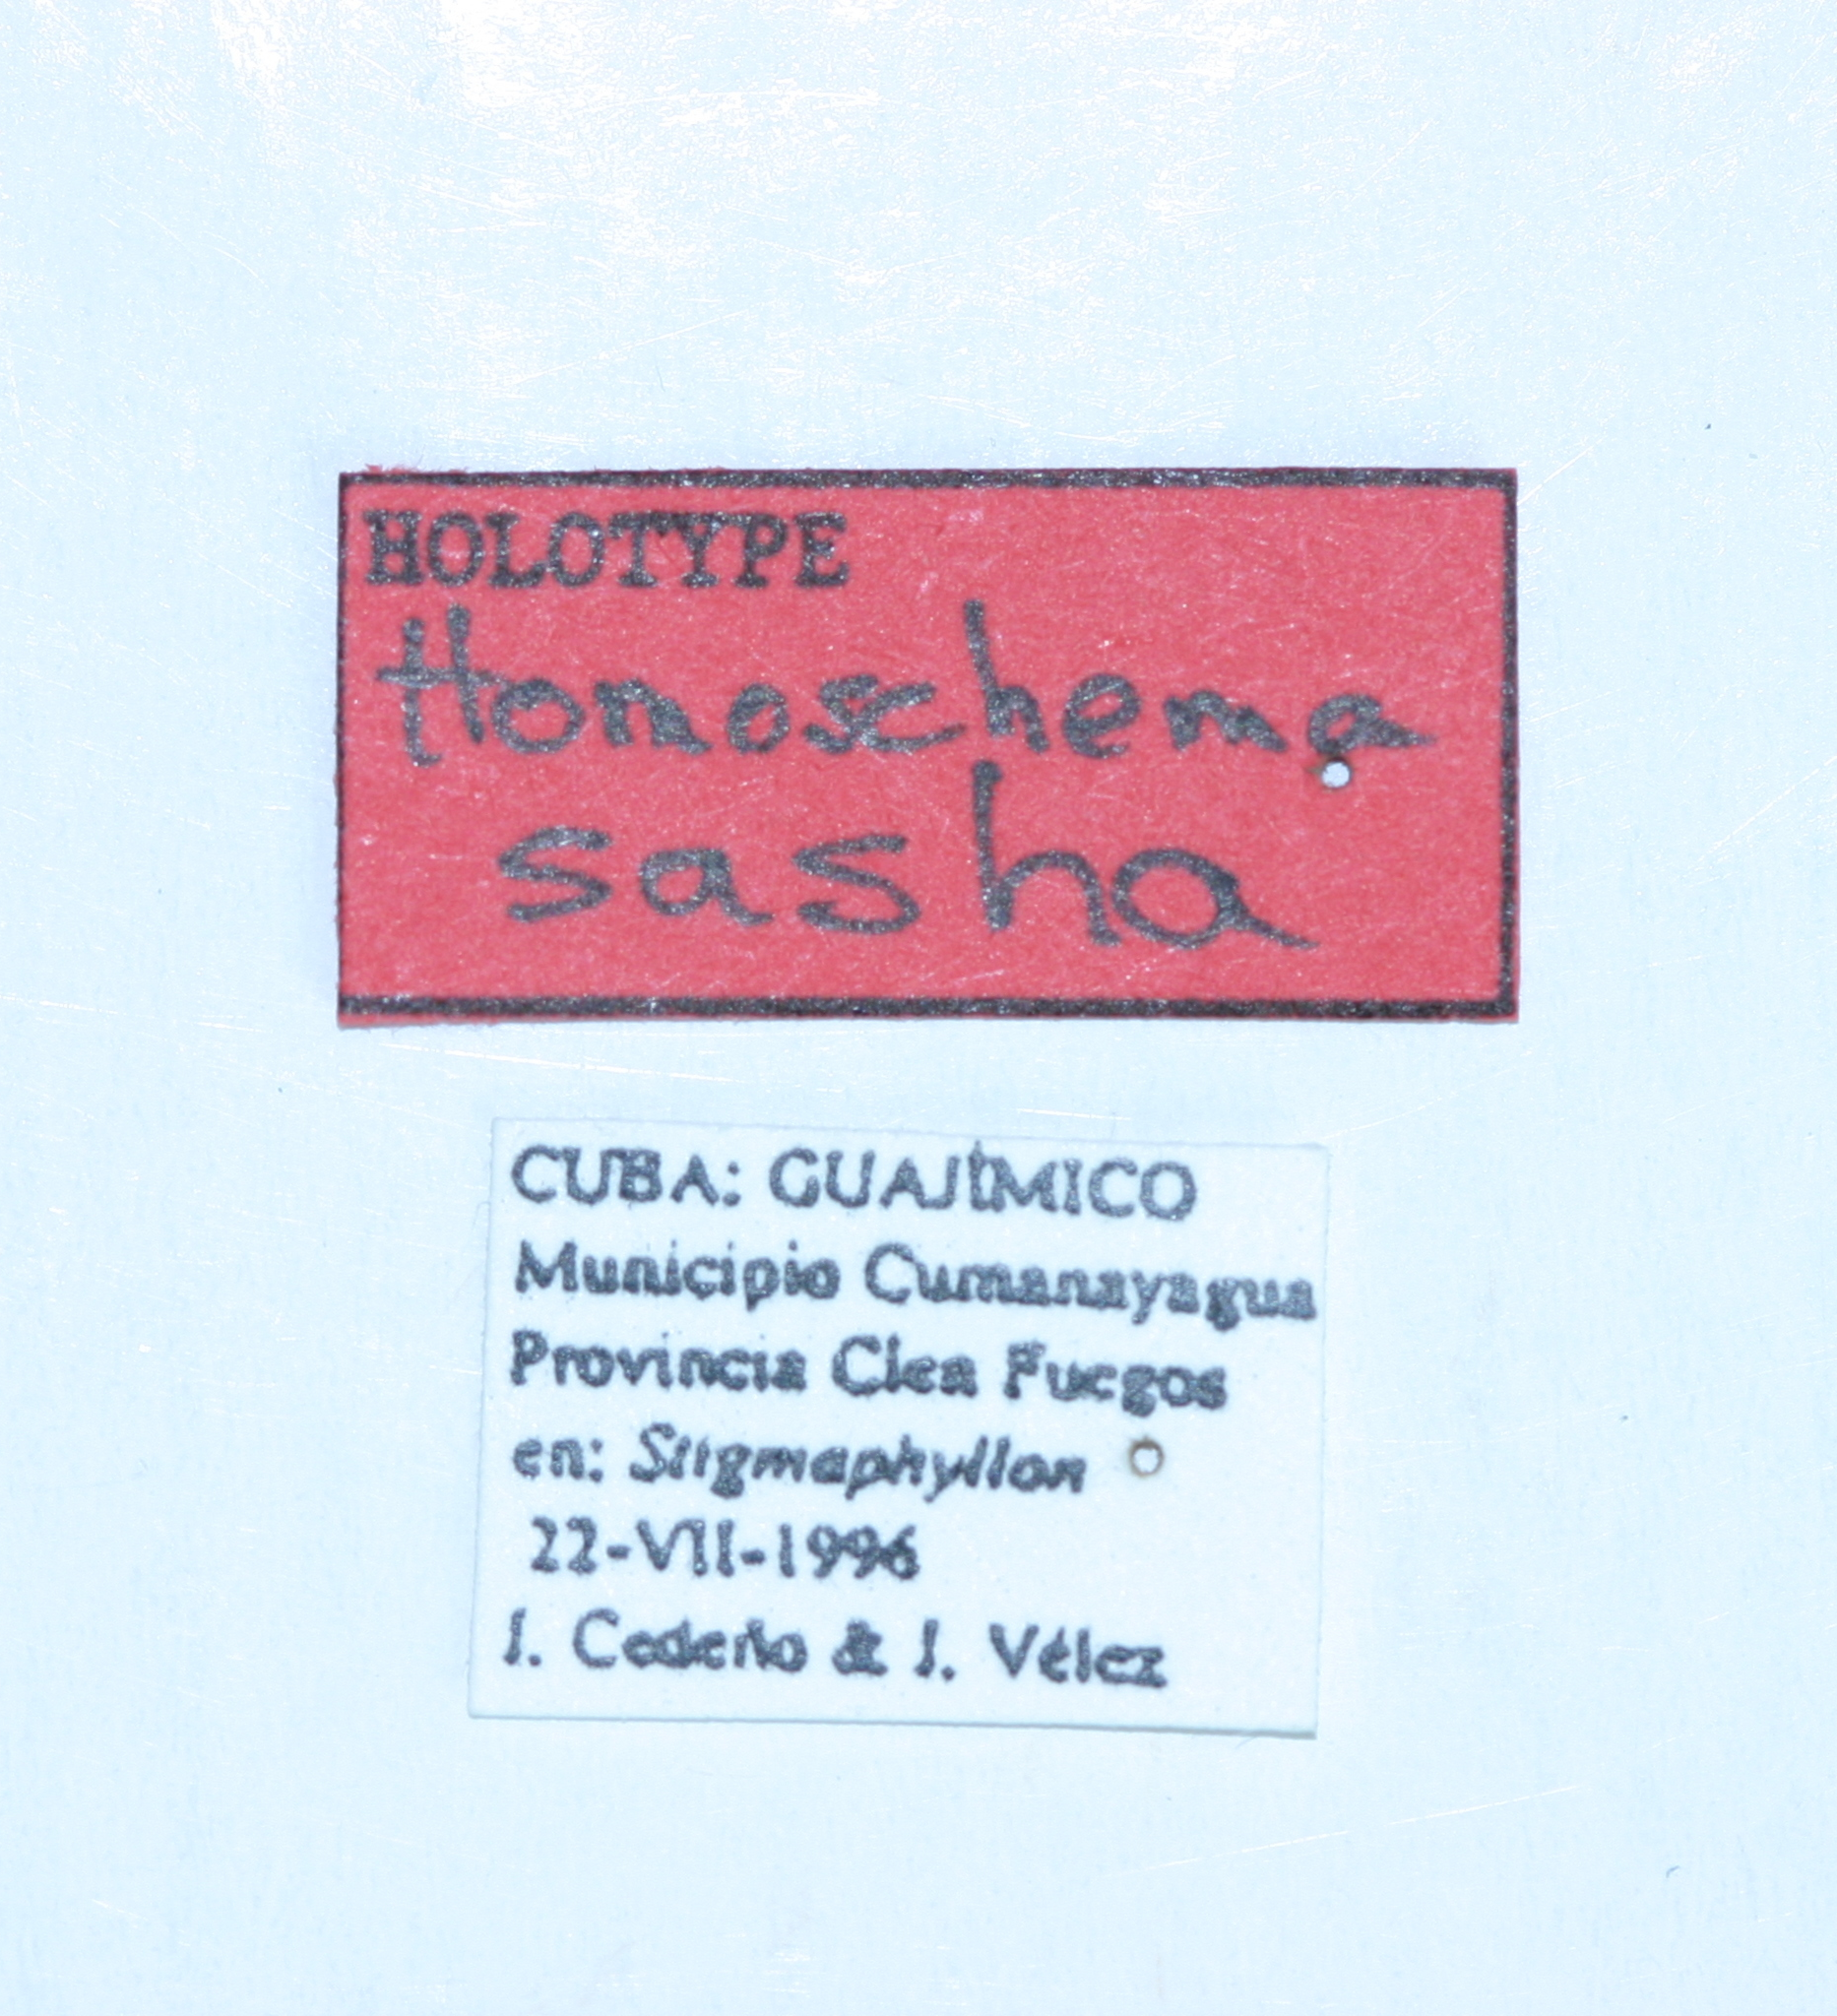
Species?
Homoschema sasha
